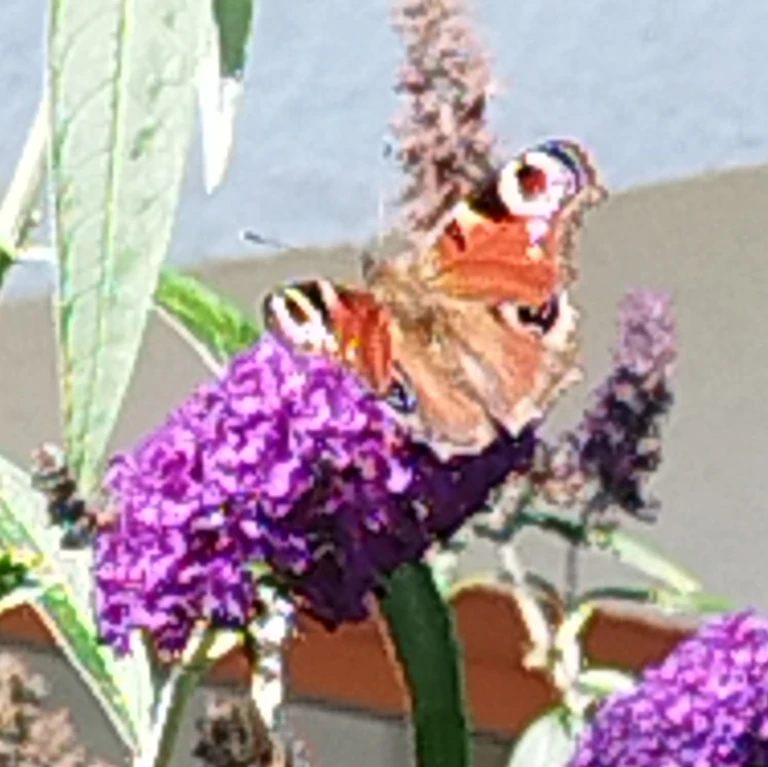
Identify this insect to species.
Aglais io
